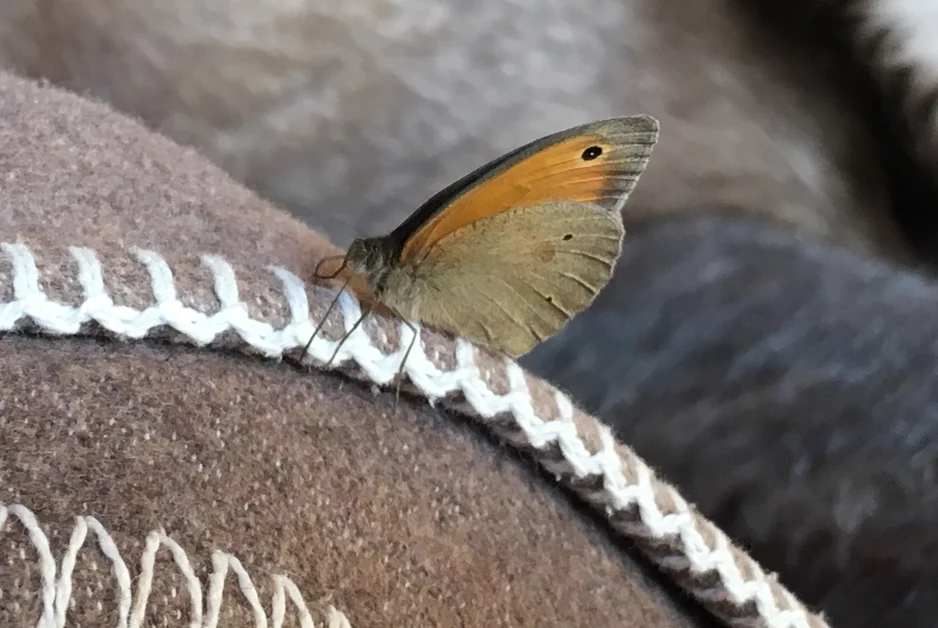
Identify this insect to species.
Coenonympha pamphilus
